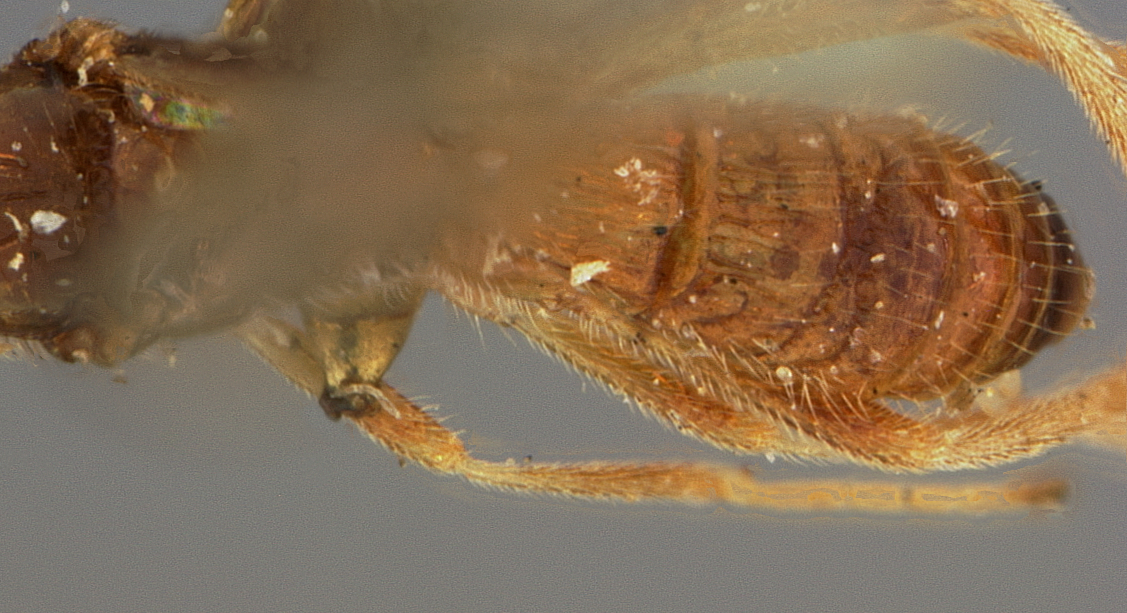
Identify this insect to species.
Rhyssalus caenophanoides
